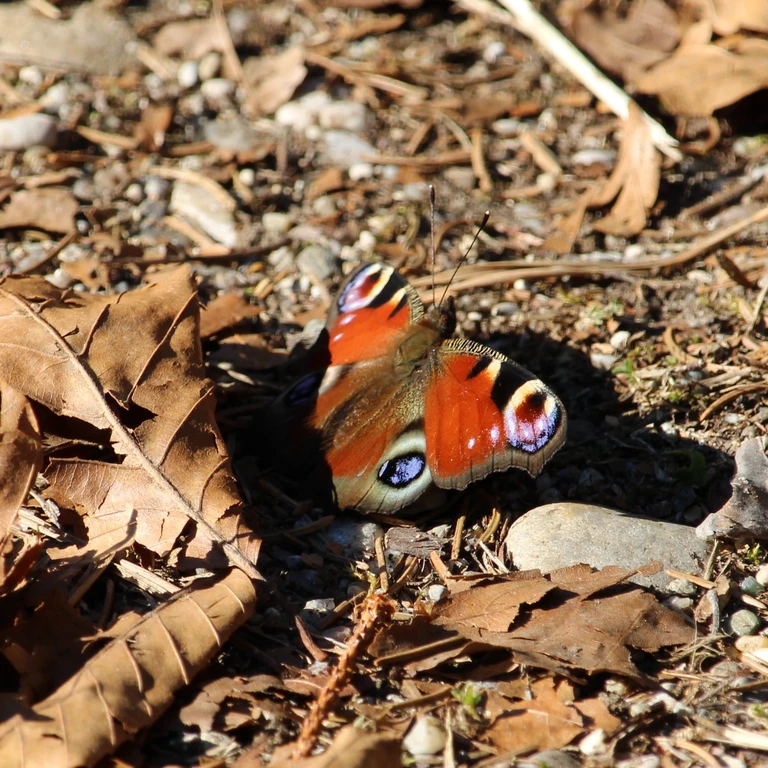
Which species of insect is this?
Aglais io
